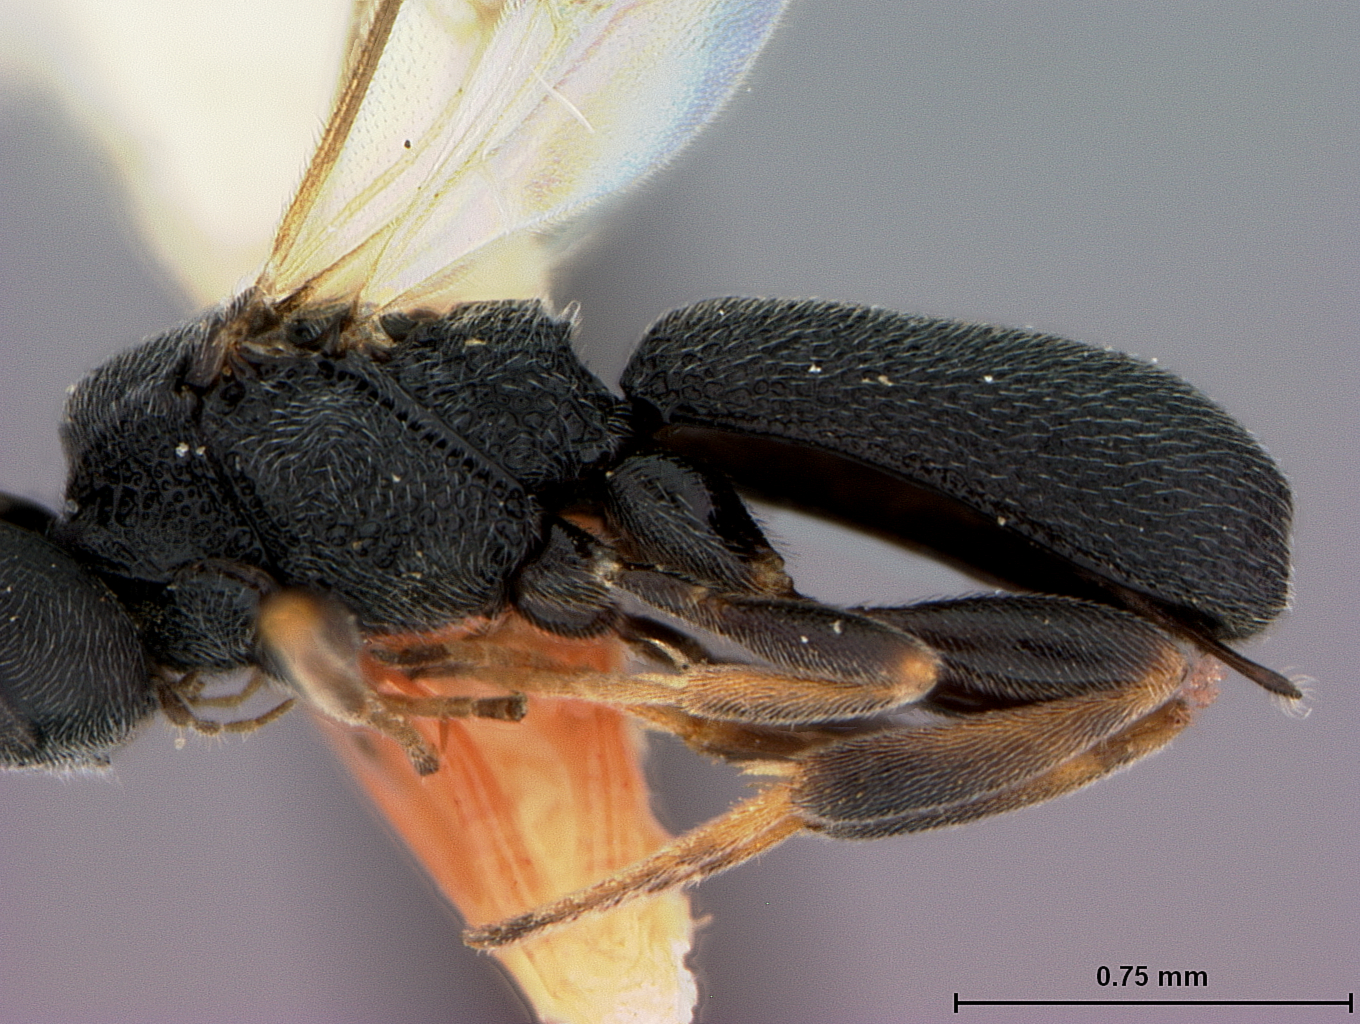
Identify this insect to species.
Chelonus cosmopteridis
